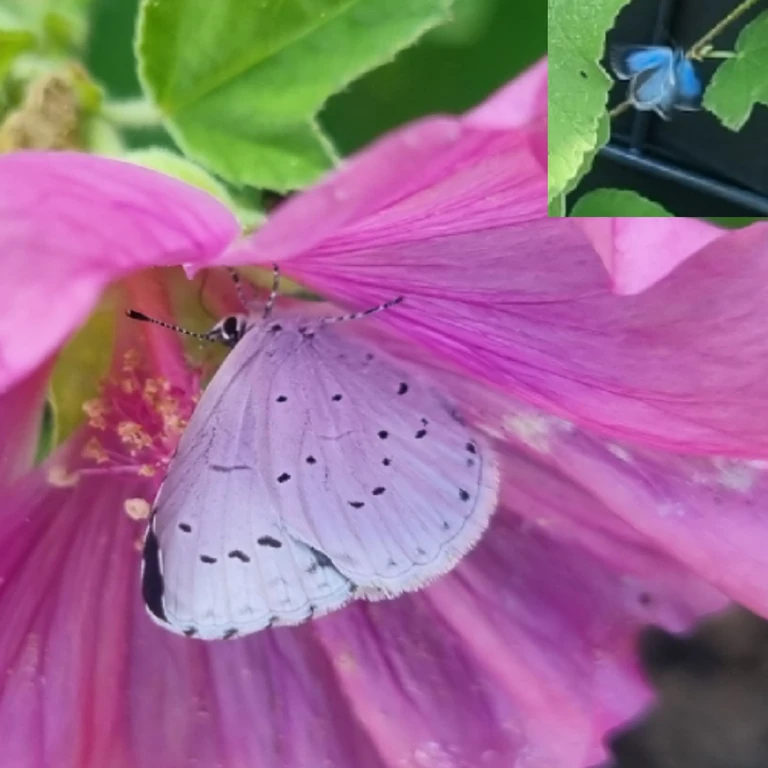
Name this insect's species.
Celastrina argiolus
